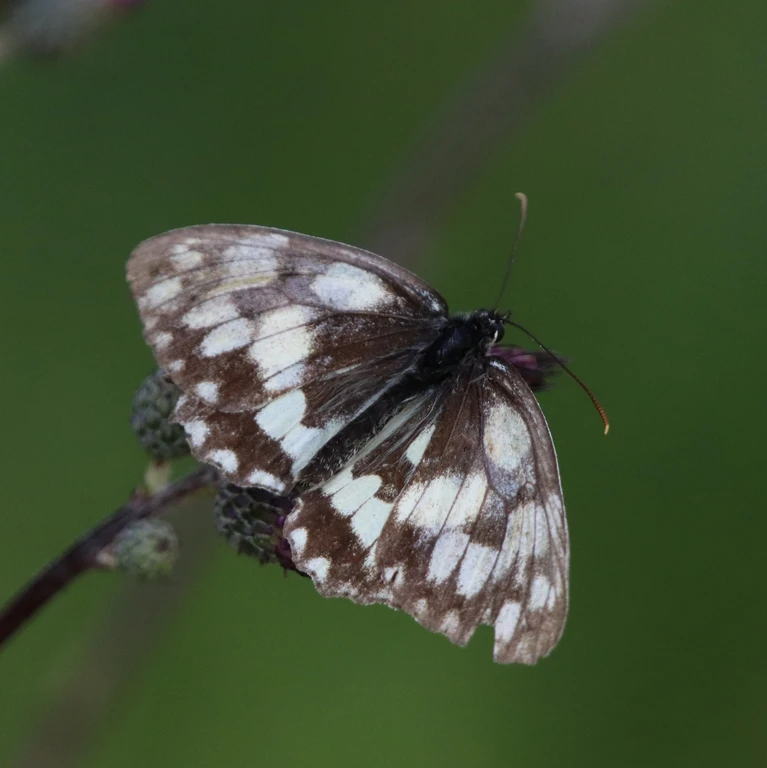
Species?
Melanargia galathea
